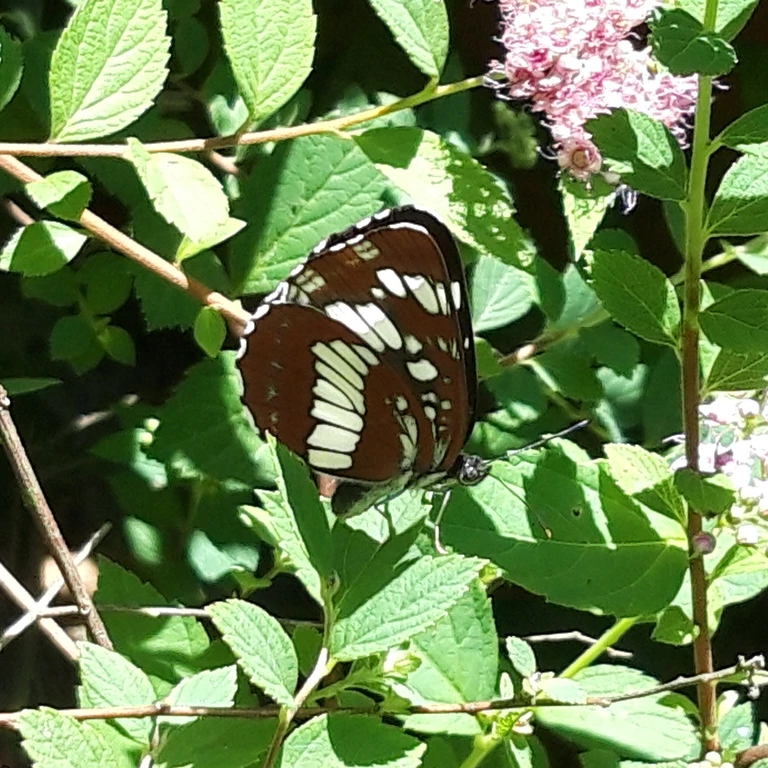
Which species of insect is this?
Neptis rivularis
